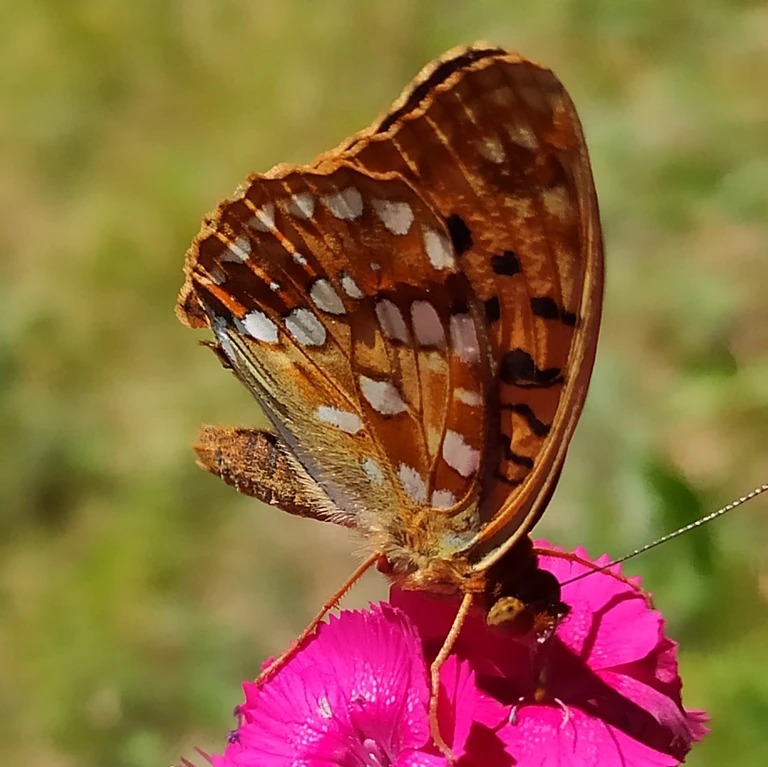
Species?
Fabriciana adippe
